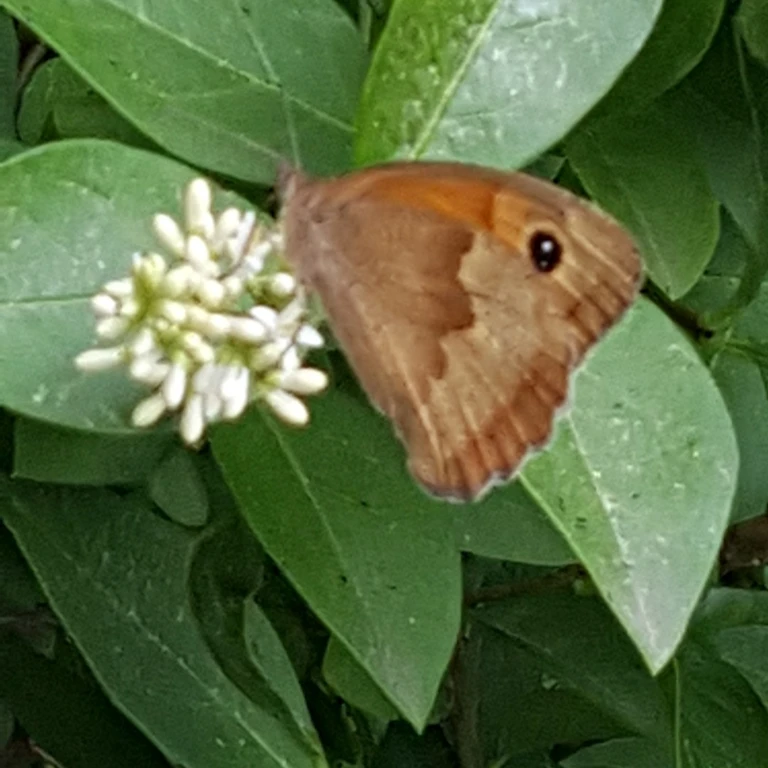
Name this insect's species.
Maniola jurtina
